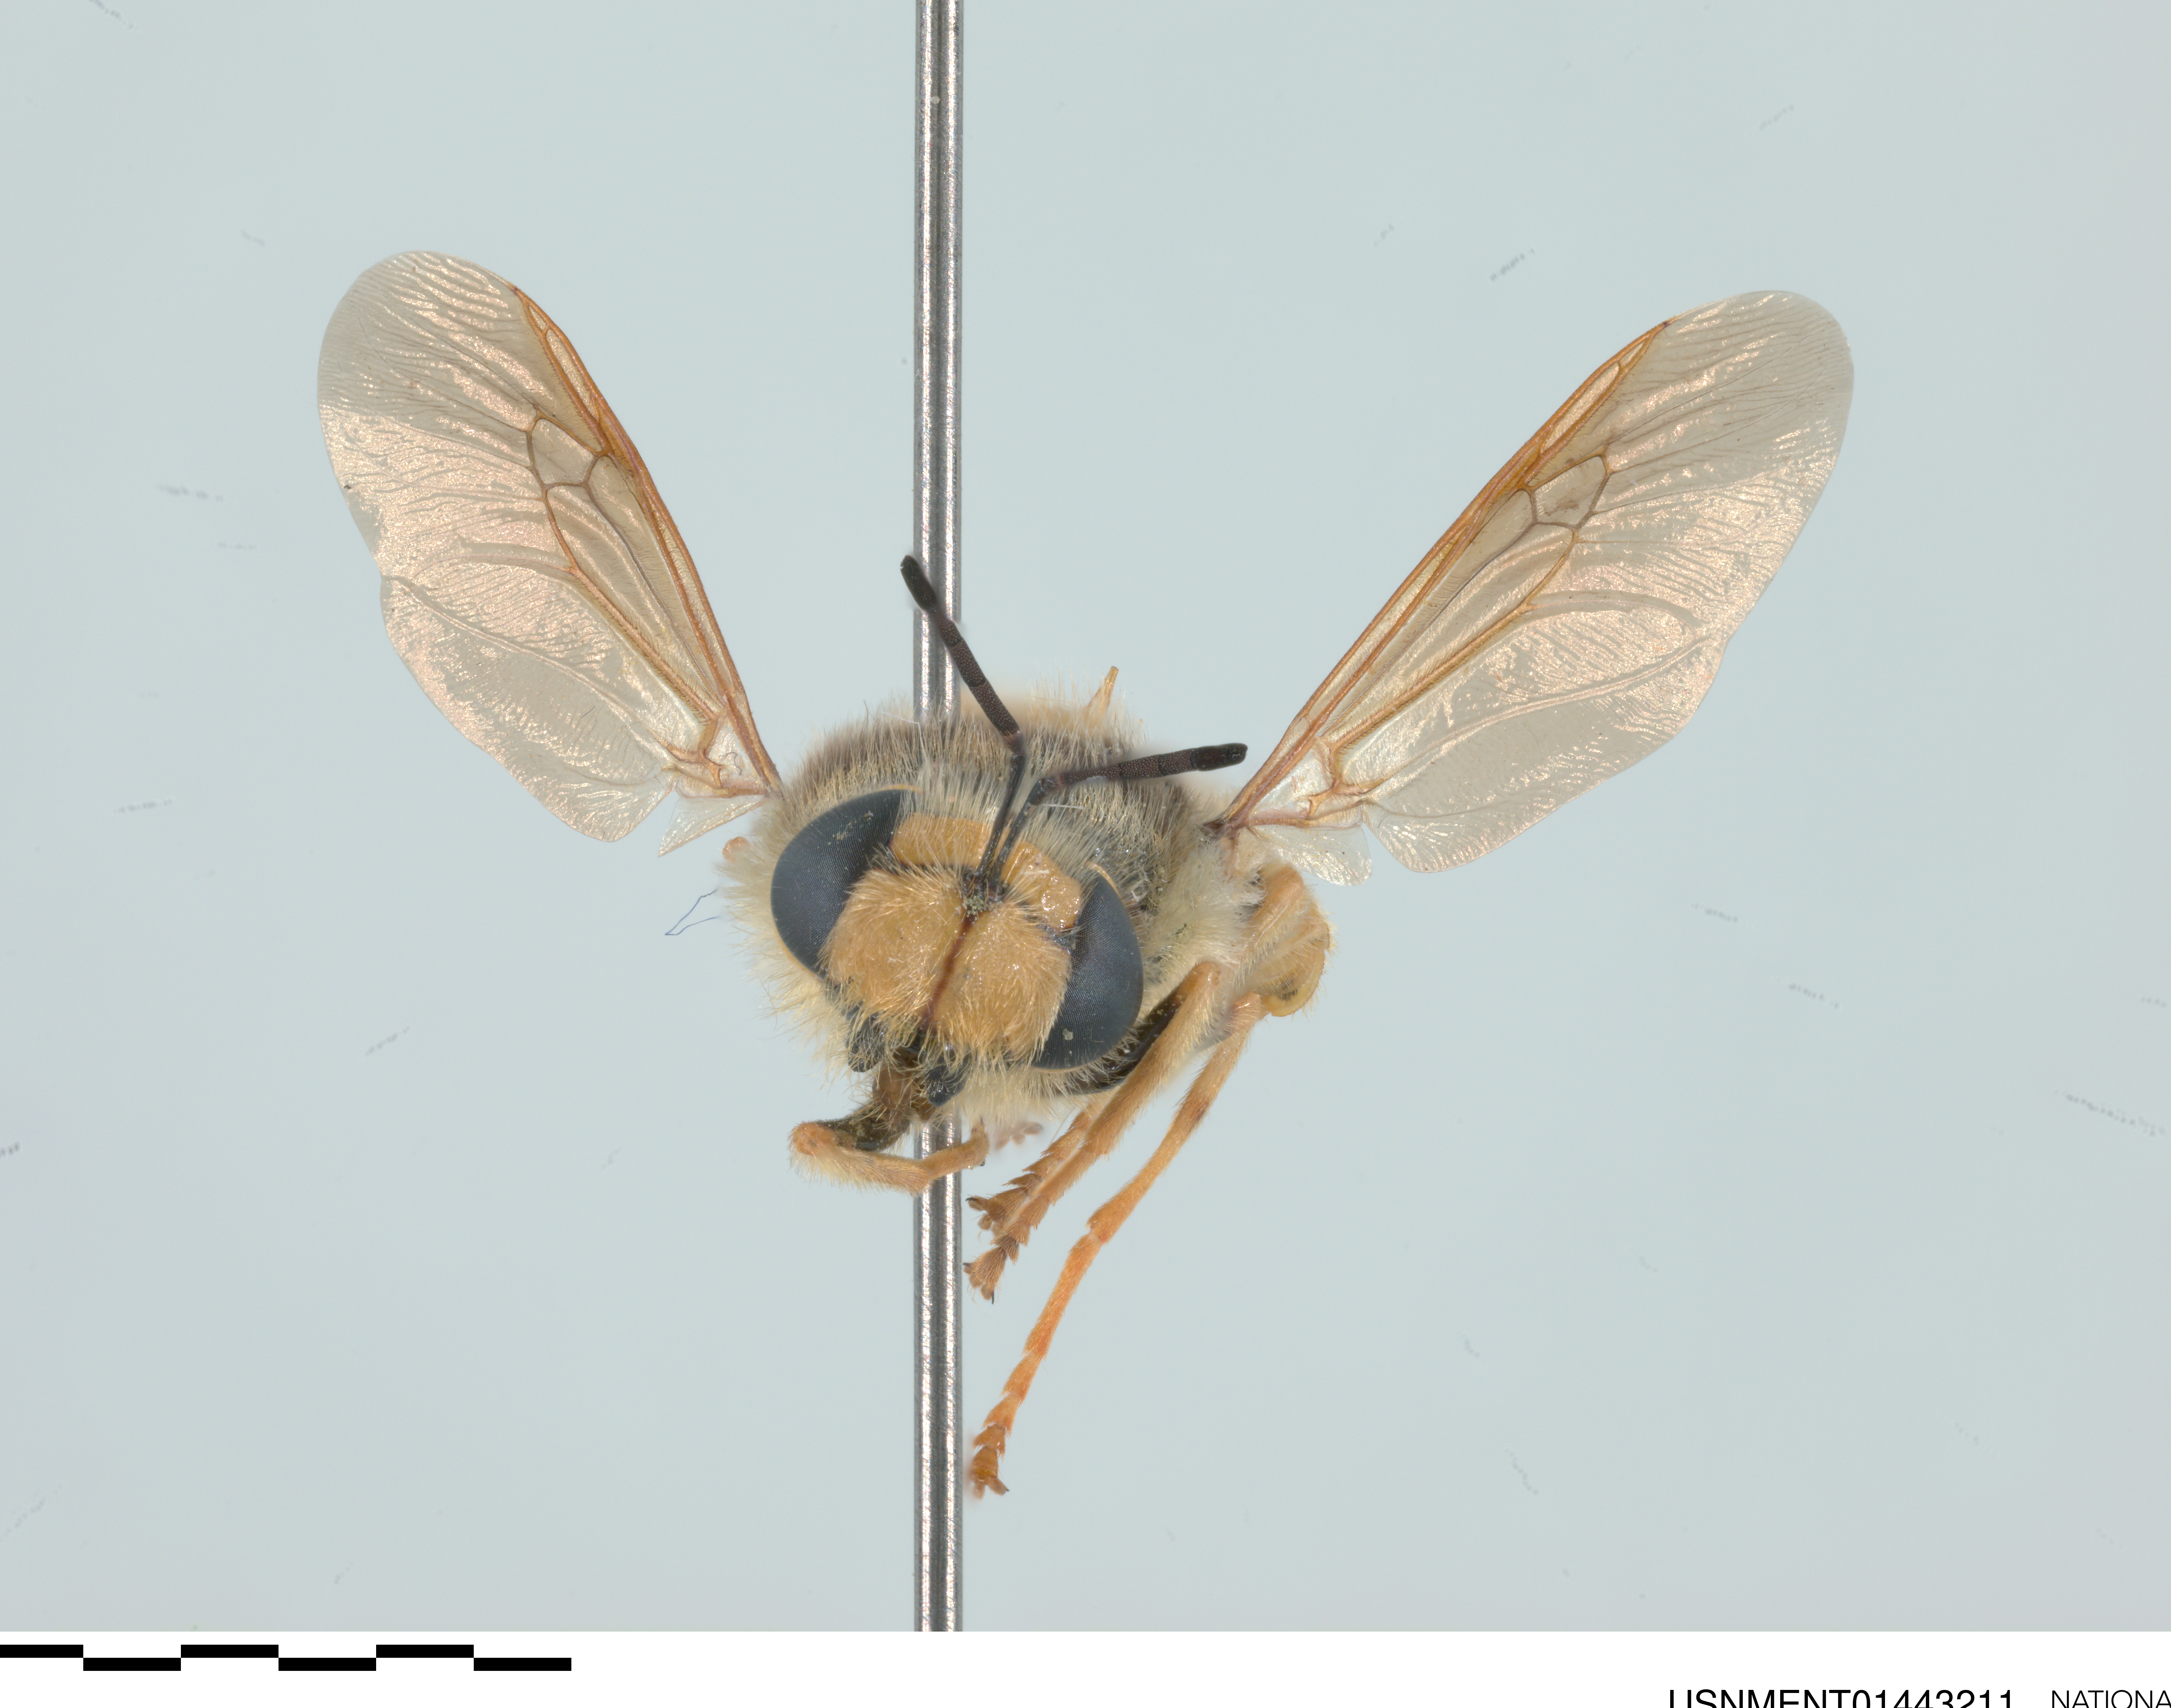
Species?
Stratiomys maculosa
